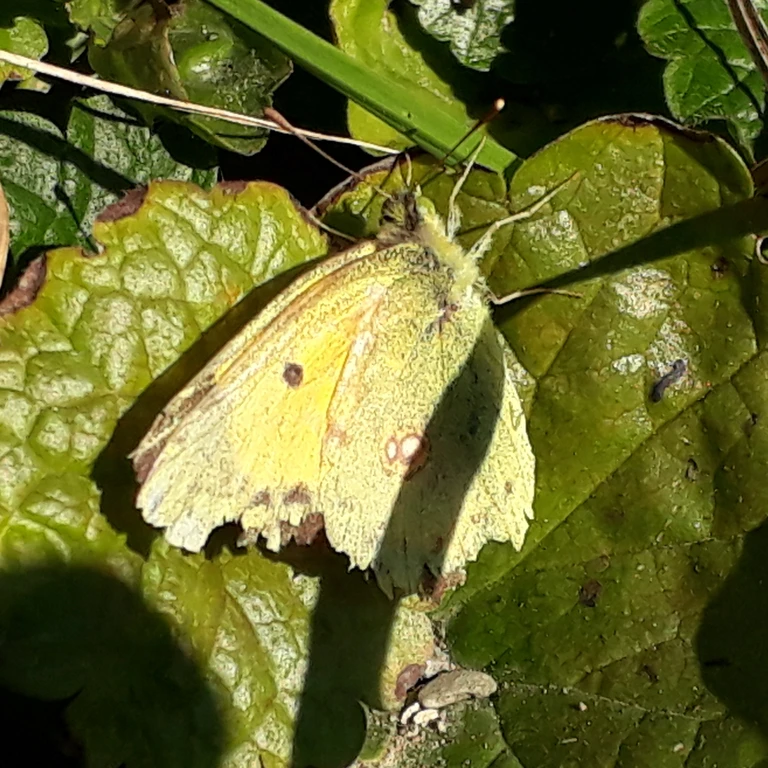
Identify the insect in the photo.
Colias croceus
